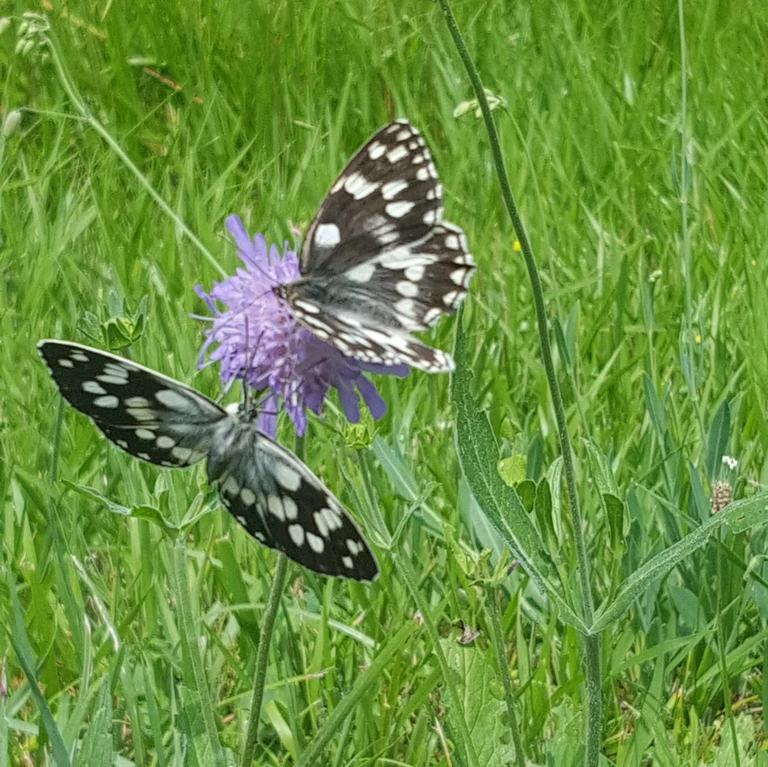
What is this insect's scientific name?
Melanargia galathea
